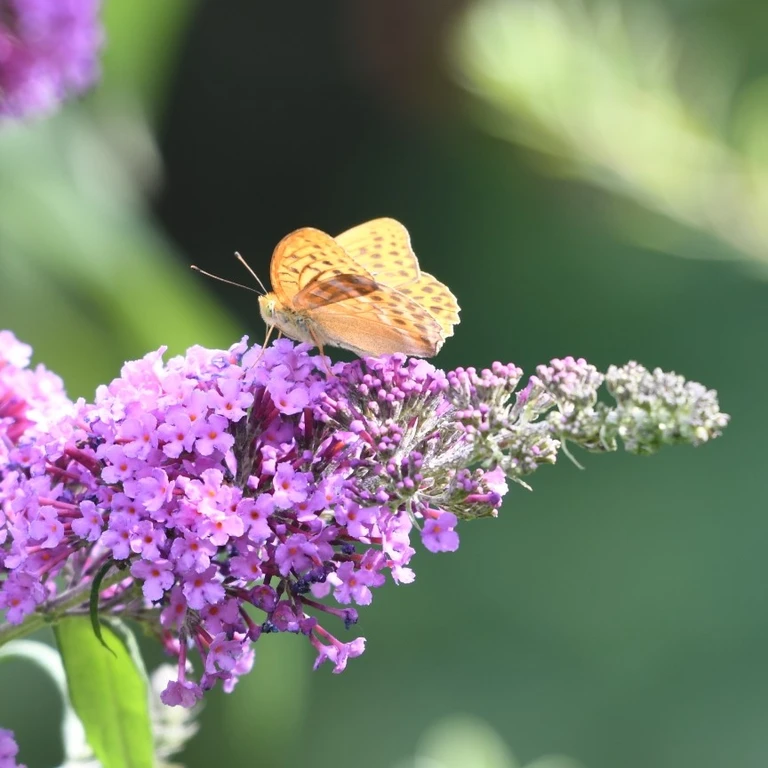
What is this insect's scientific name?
Argynnis paphia
